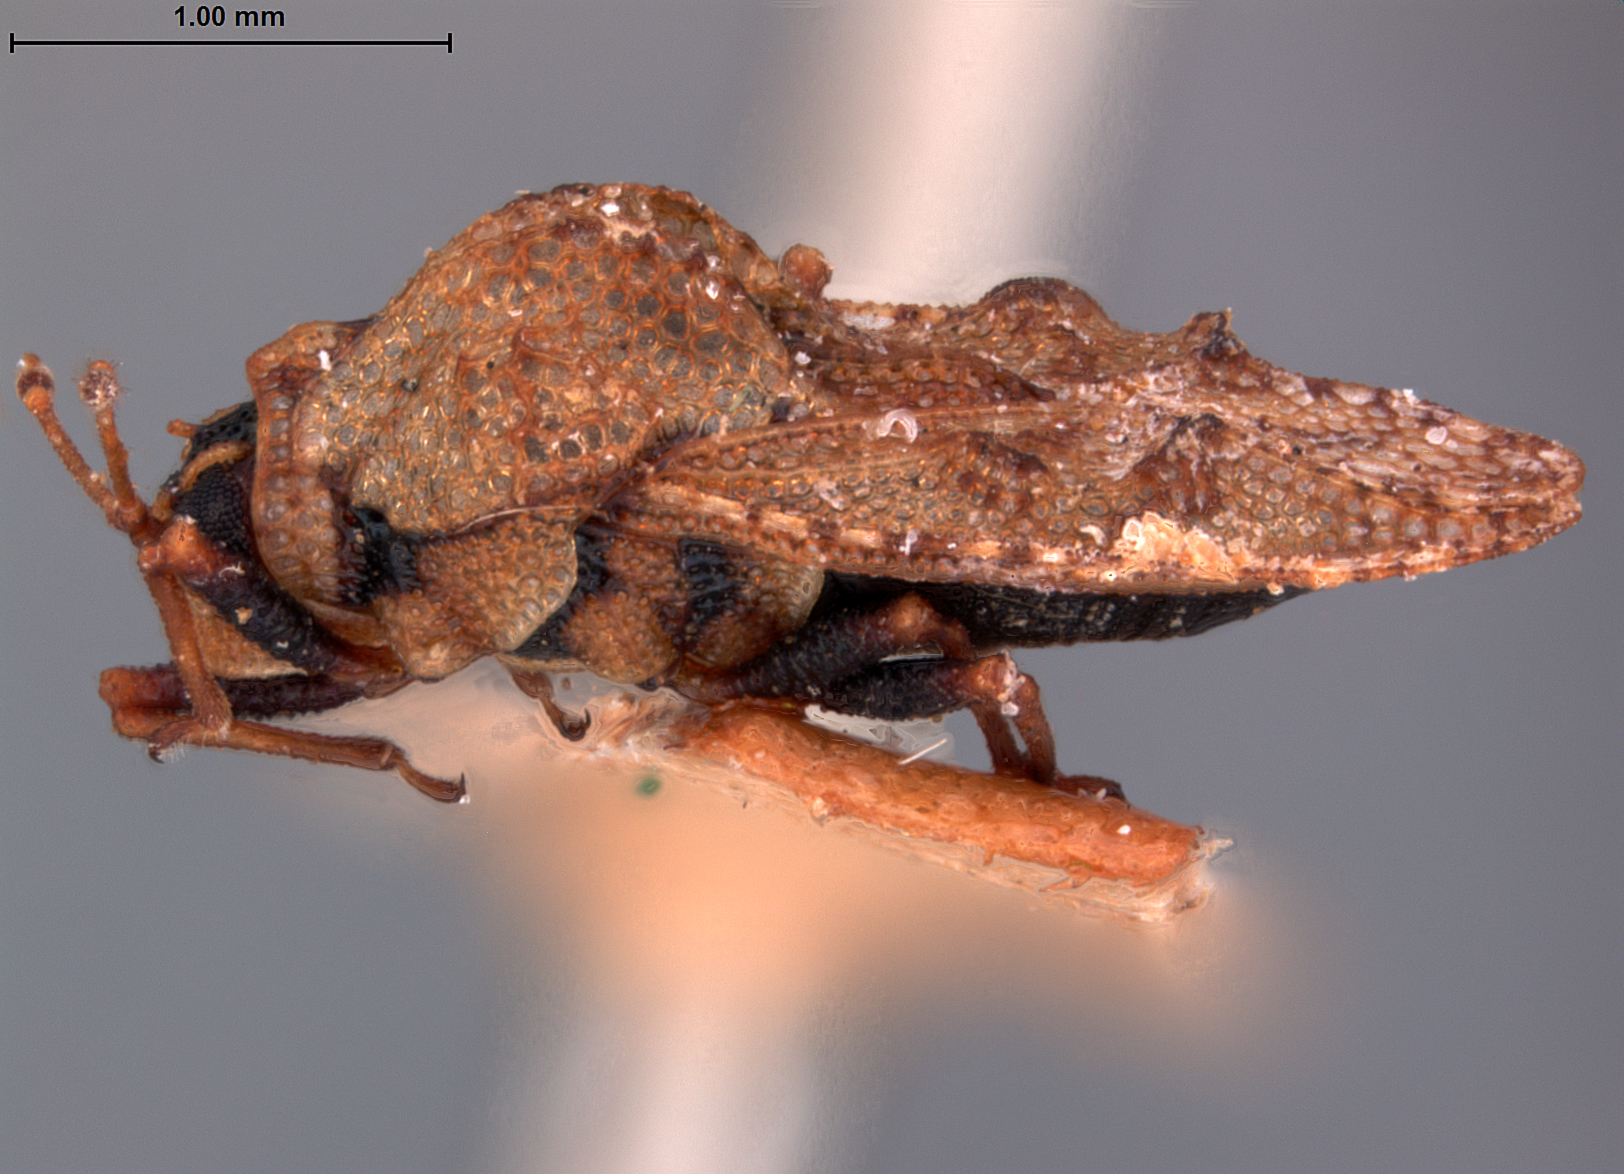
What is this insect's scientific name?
Monanthia seorsa
